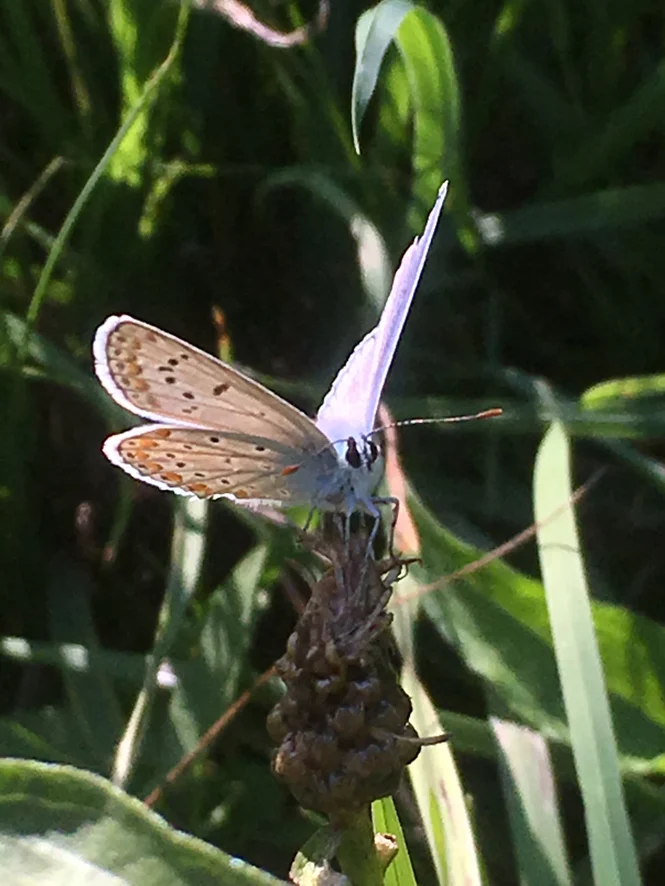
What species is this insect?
Polyommatus icarus
